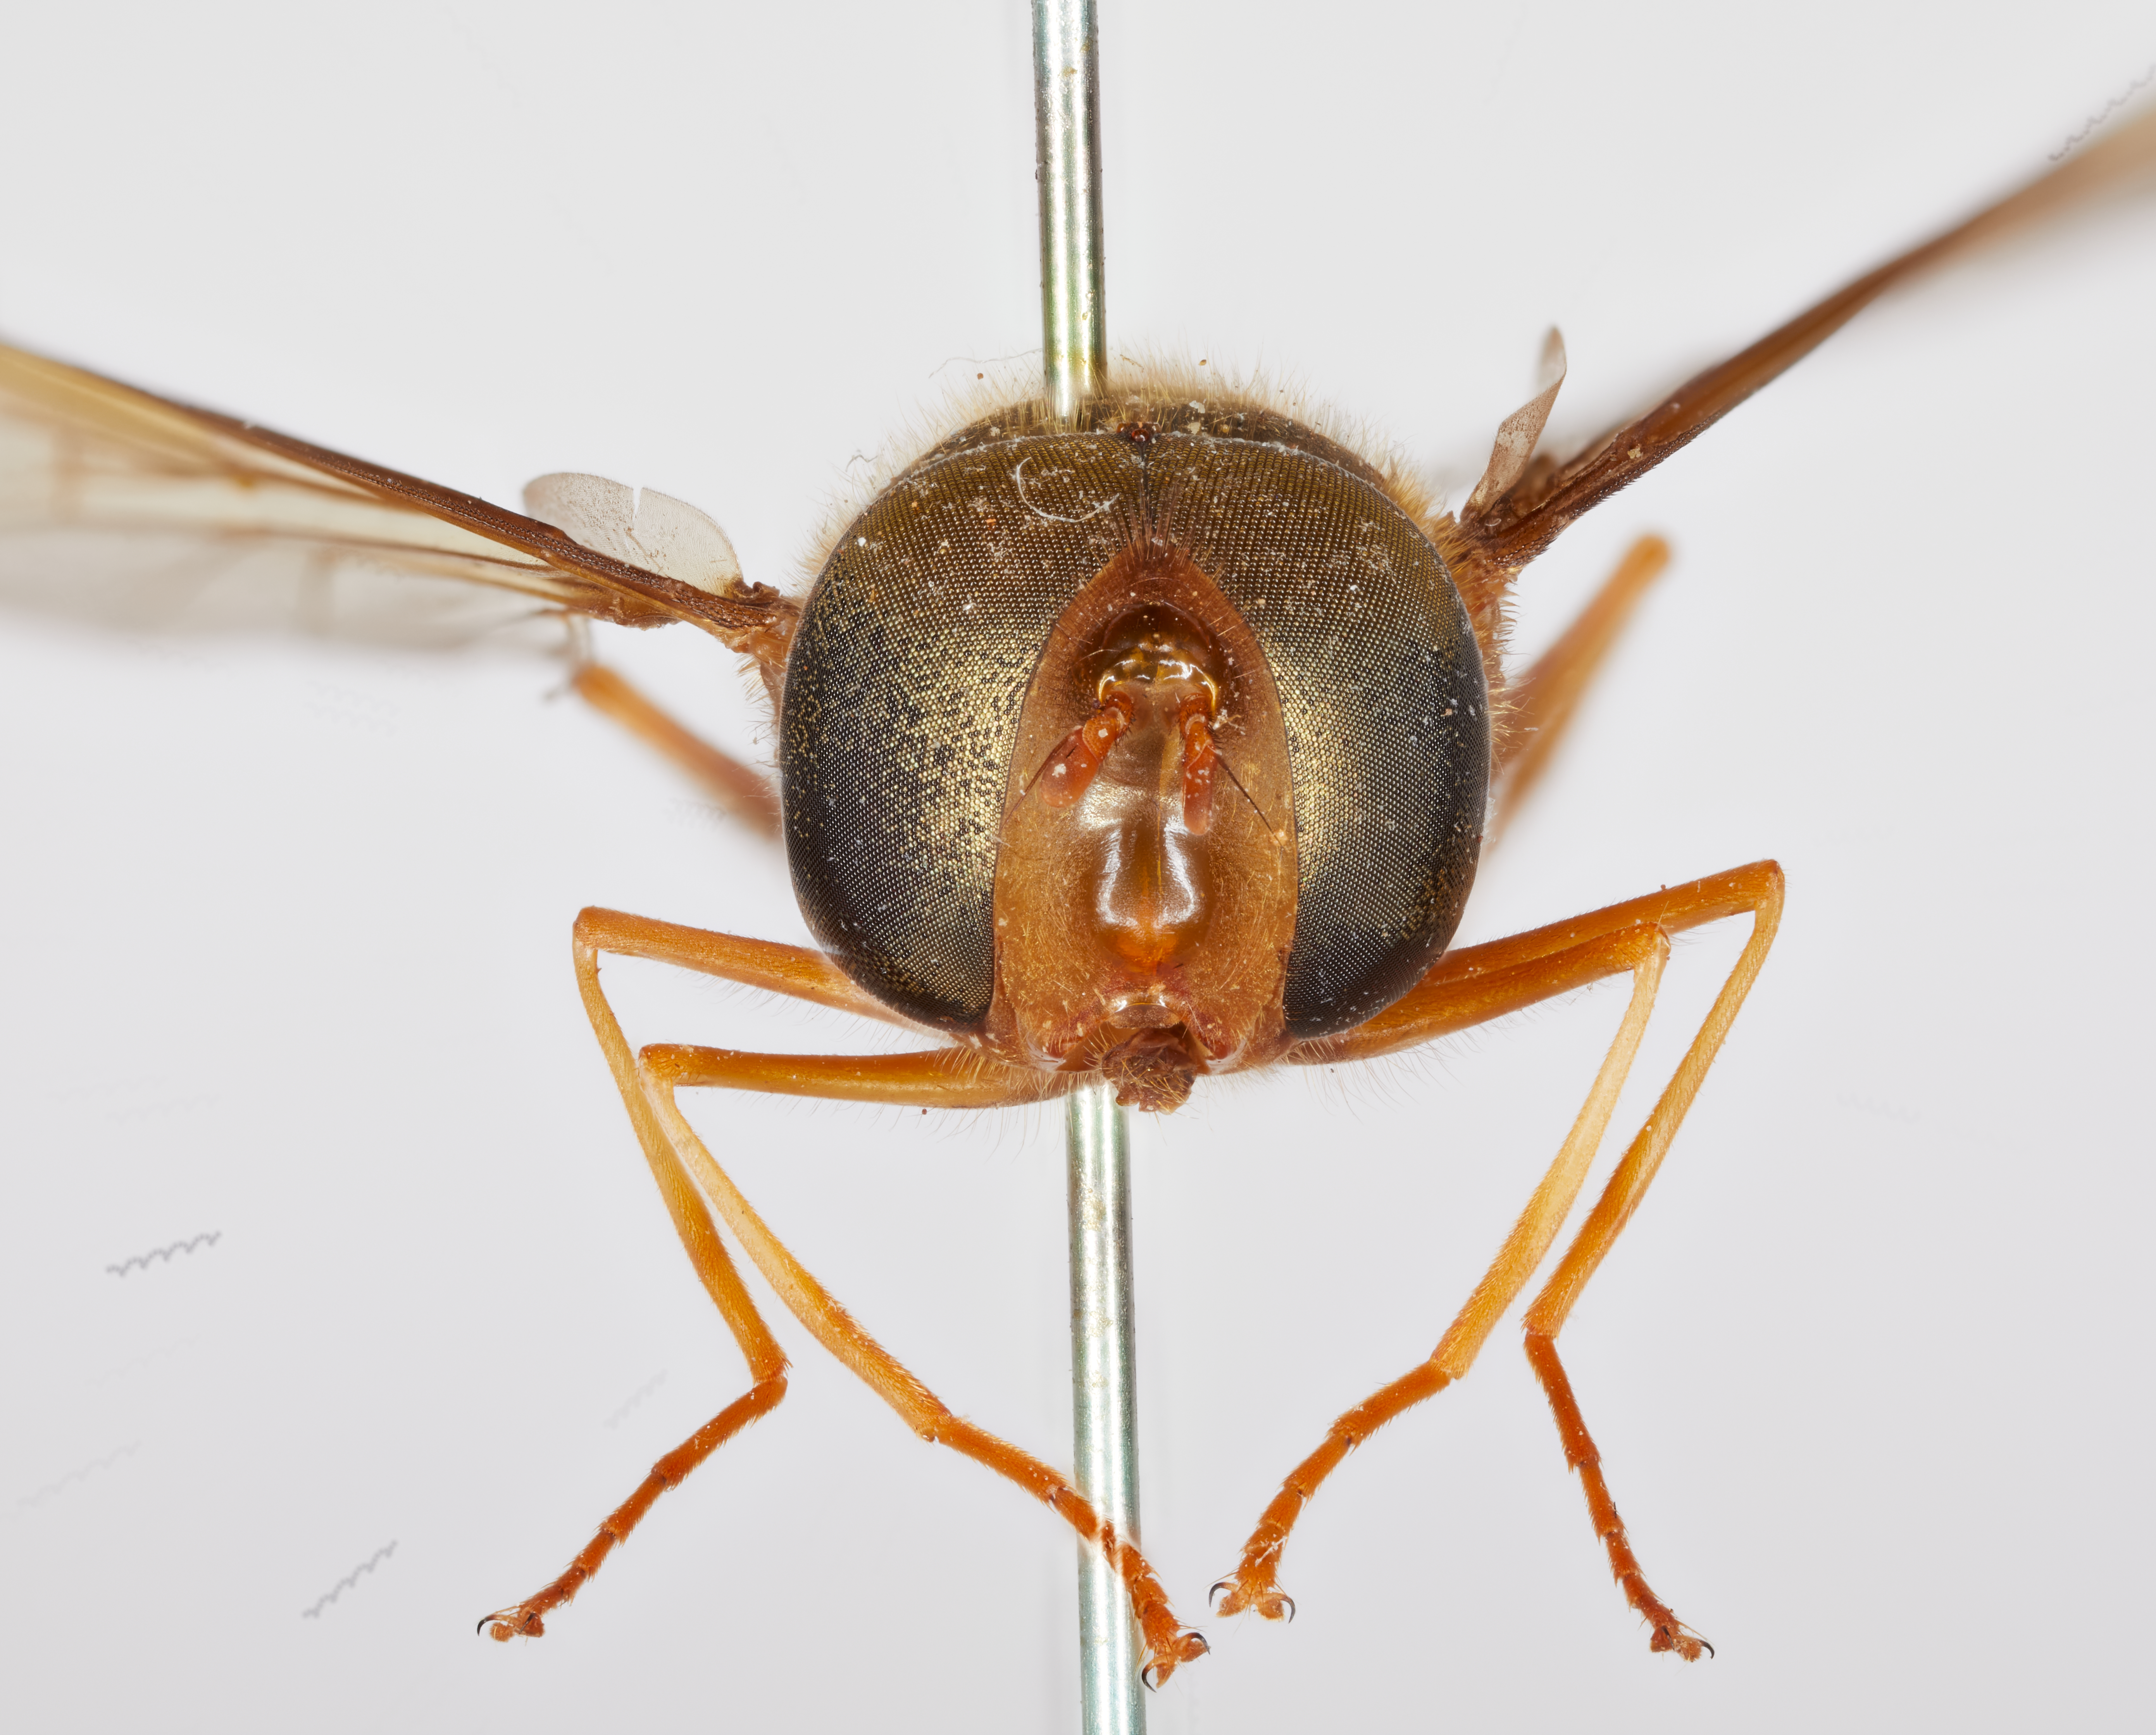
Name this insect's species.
Agnisyrphus angara
